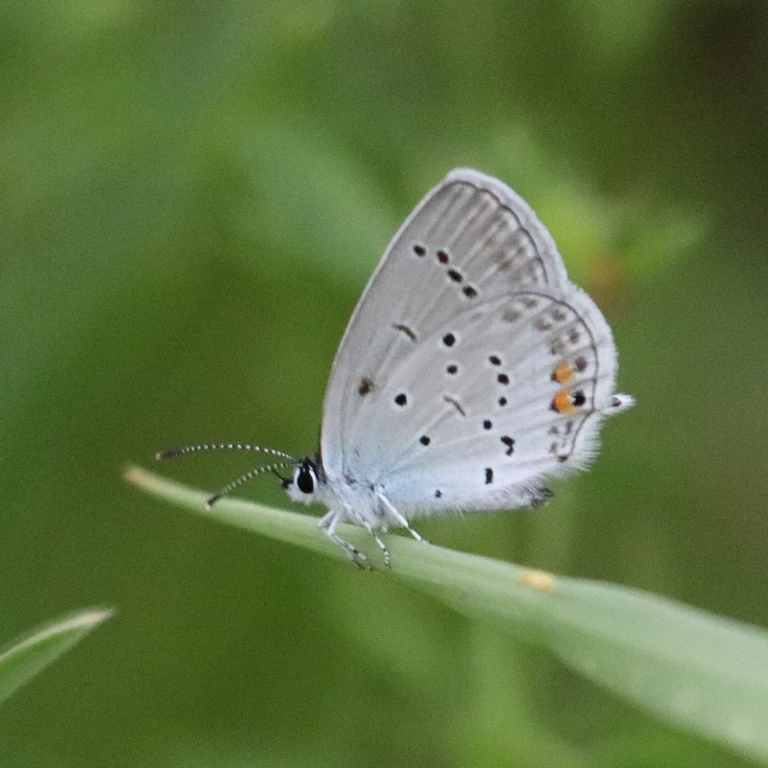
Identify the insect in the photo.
Cupido argiades (also Elkalyce argiades)
